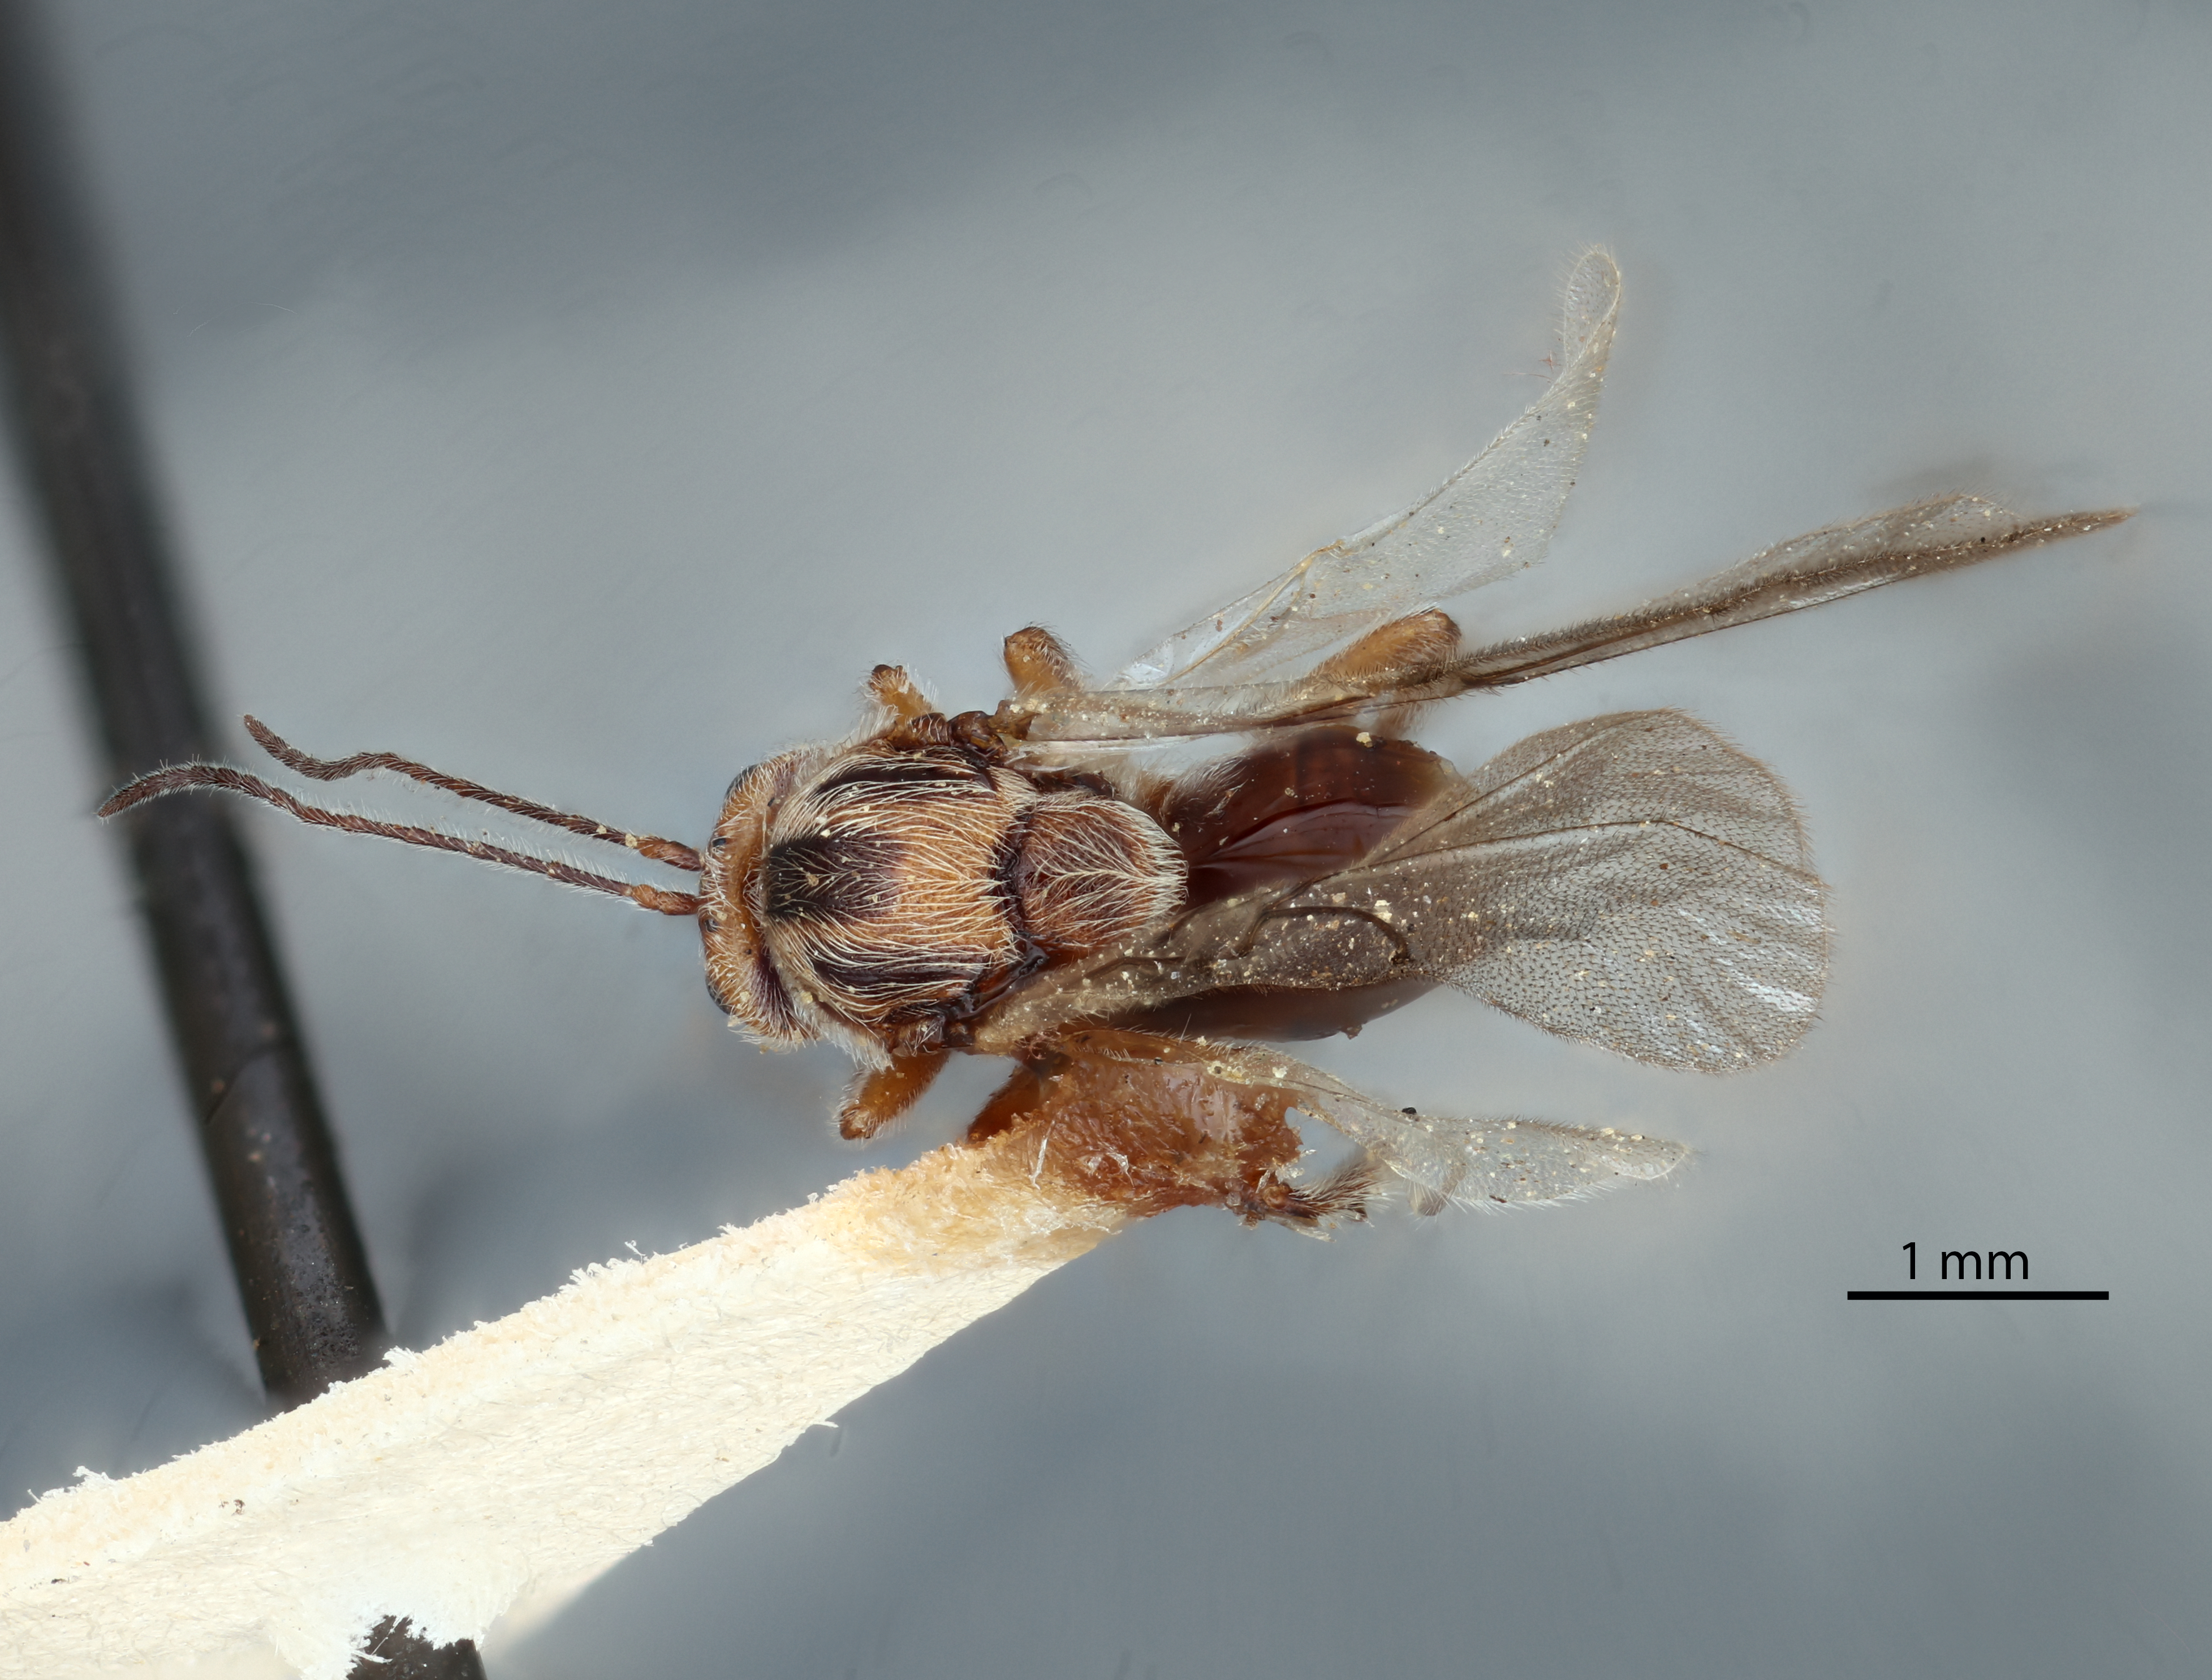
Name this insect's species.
Disholcaspis prehensa
